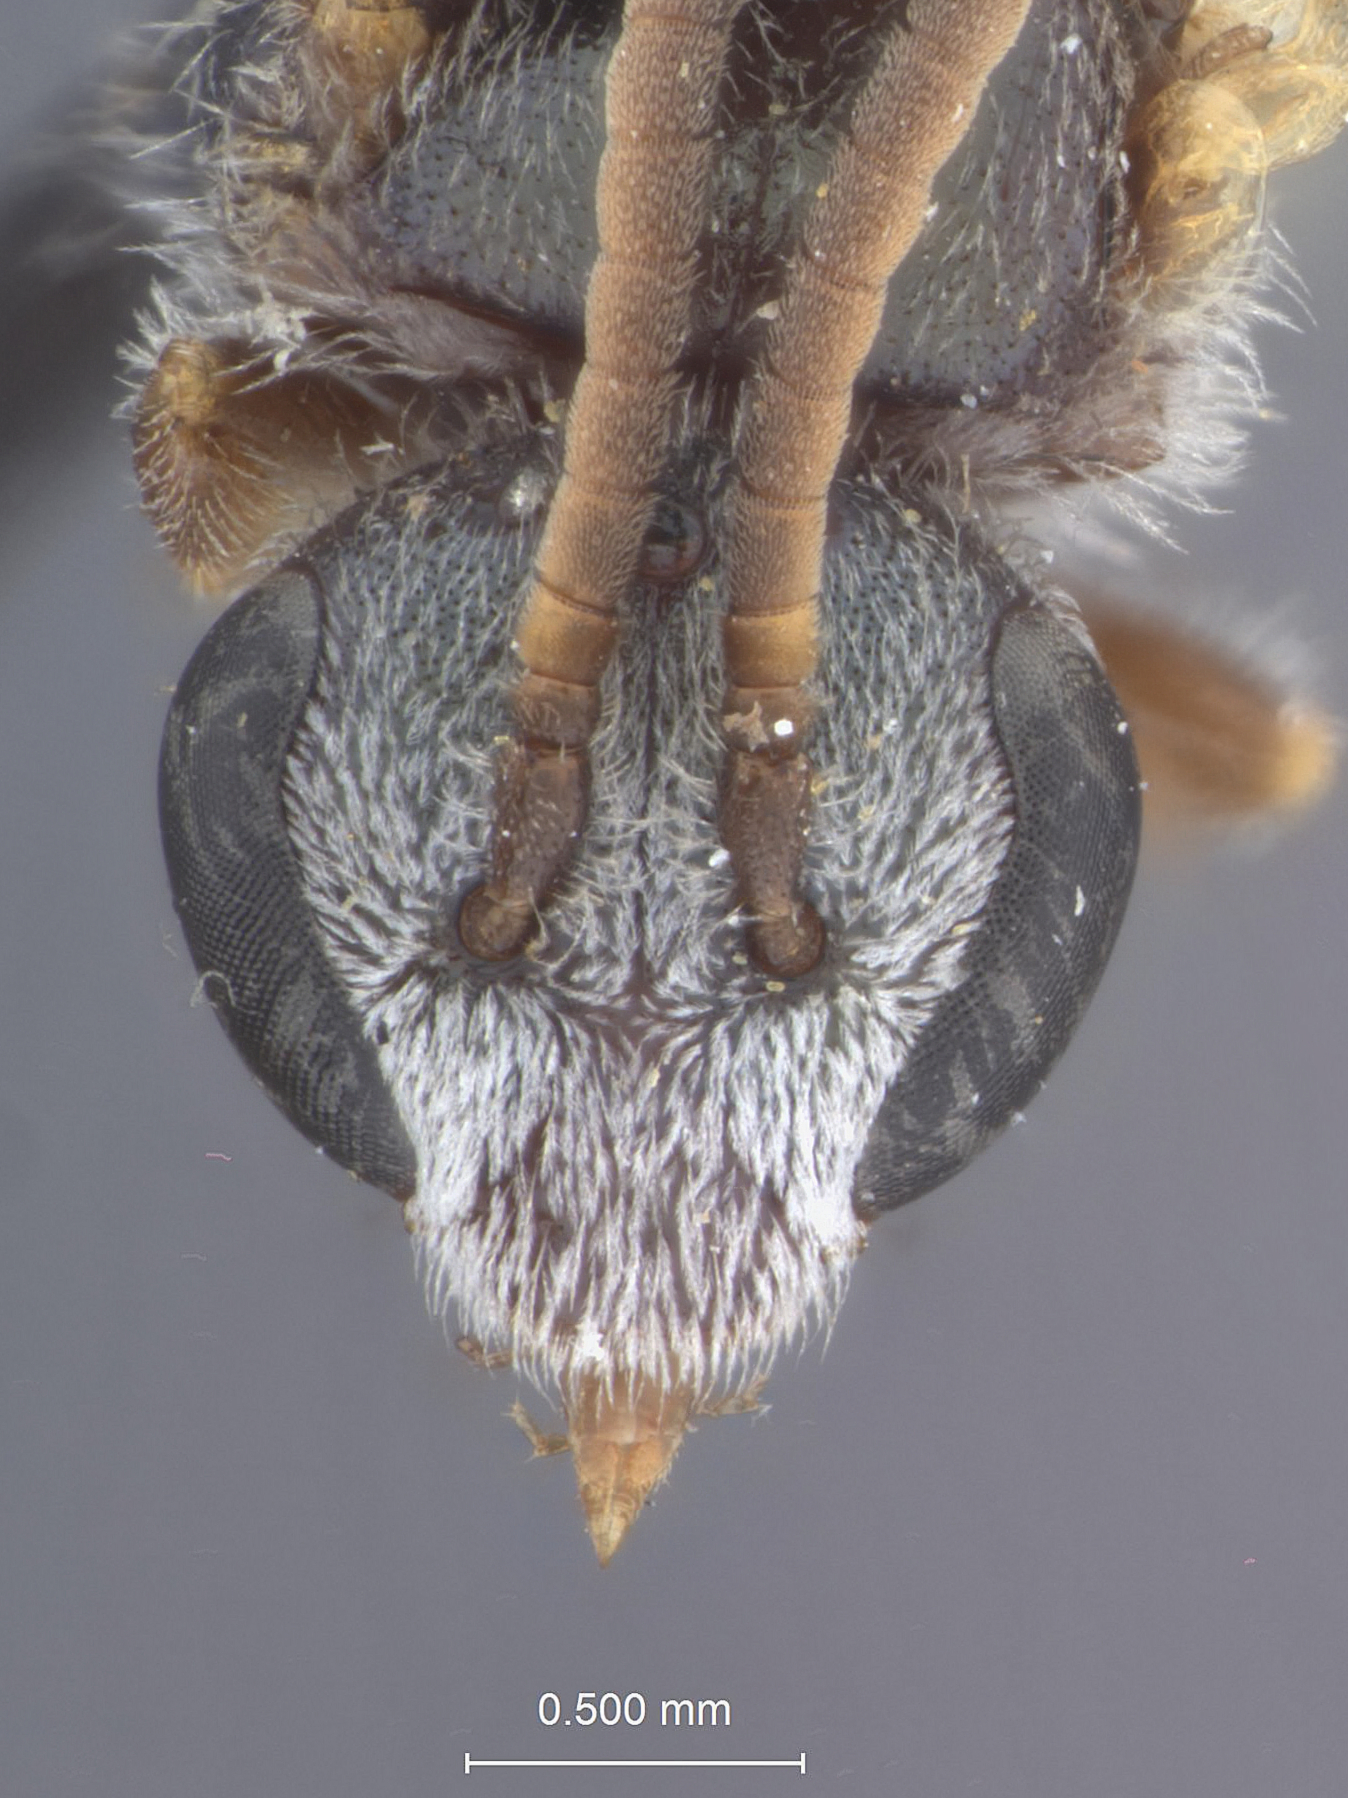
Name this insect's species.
Halictus malinus
